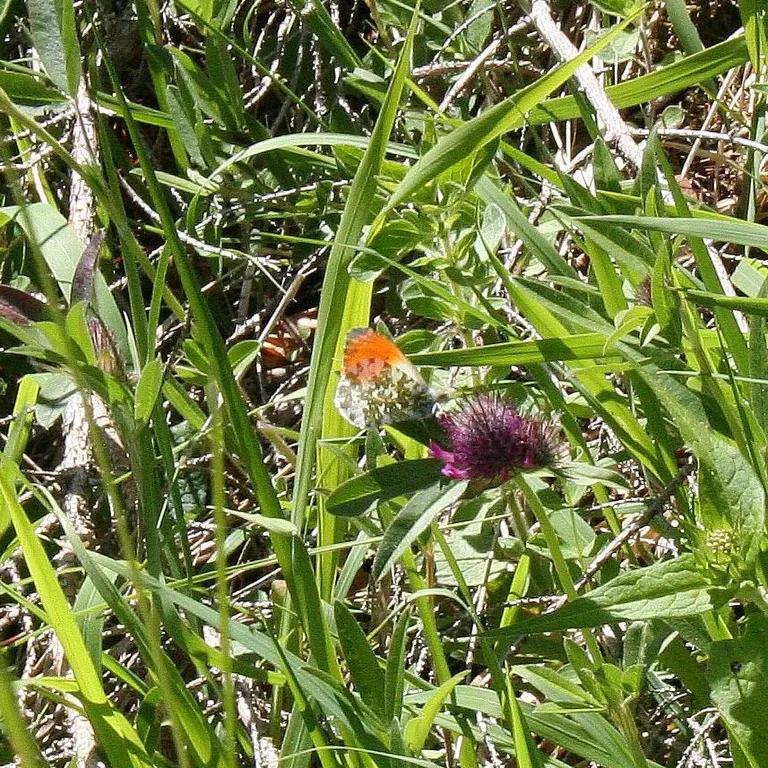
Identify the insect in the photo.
Anthocharis cardamines
